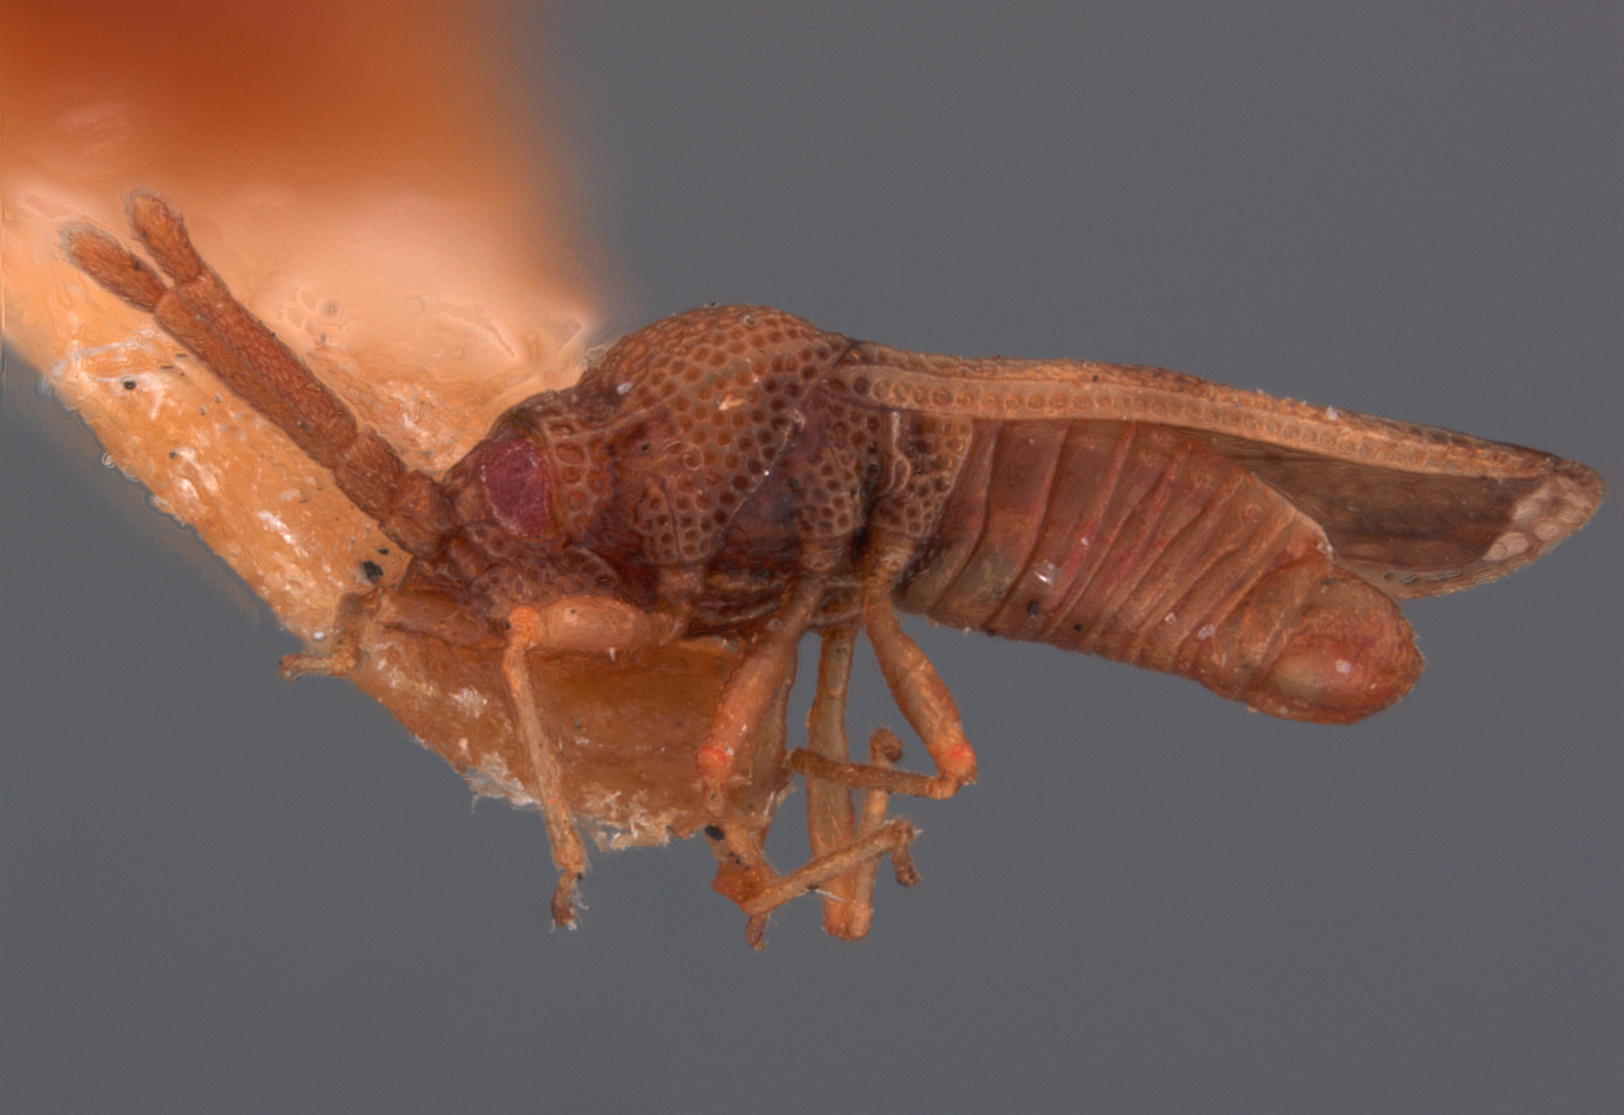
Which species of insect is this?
Leptoypha ilicis
